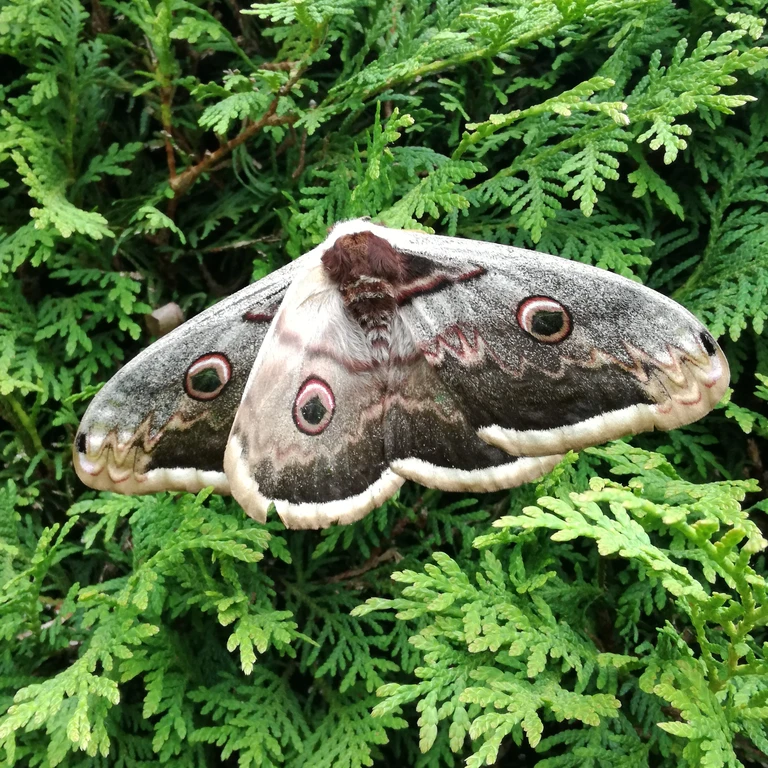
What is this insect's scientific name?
Saturnia pyri
